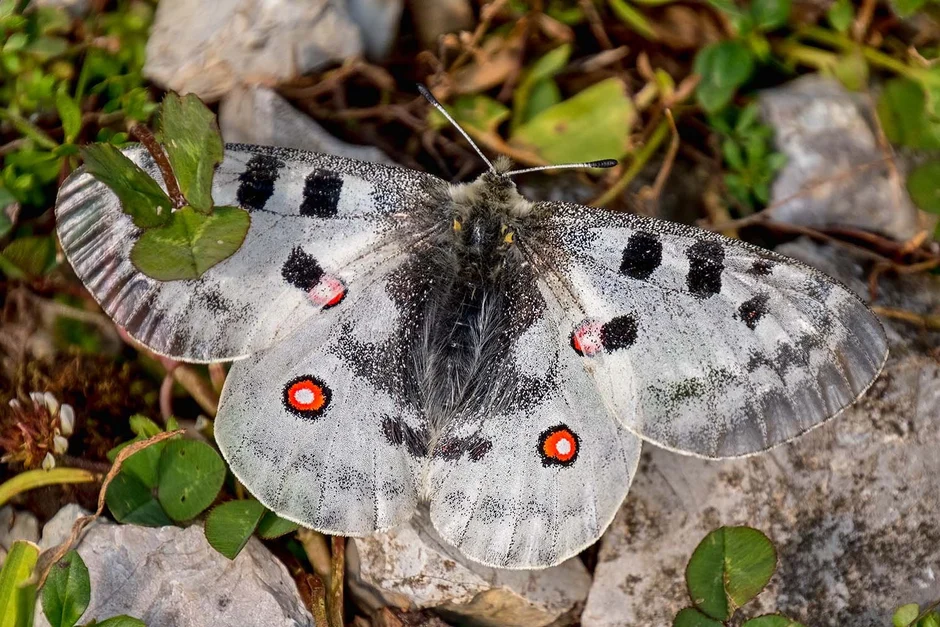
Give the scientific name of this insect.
Parnassius apollo
